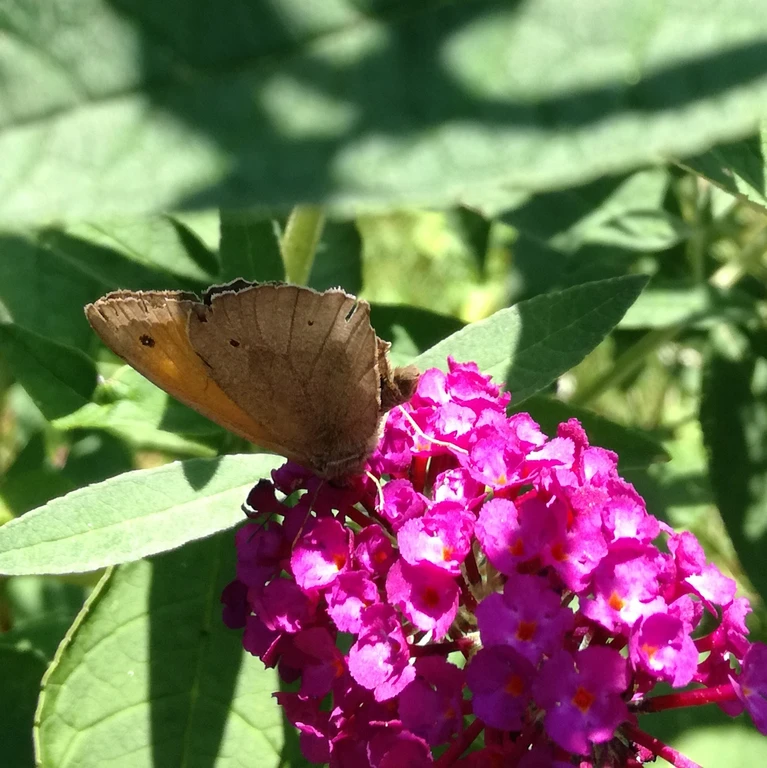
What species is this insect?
Maniola jurtina
